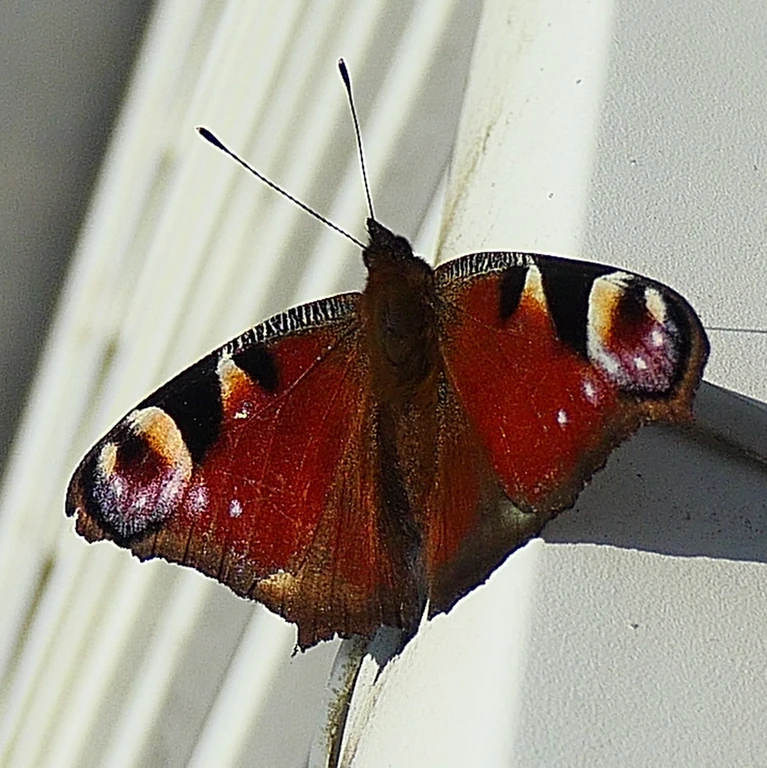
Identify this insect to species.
Aglais io
